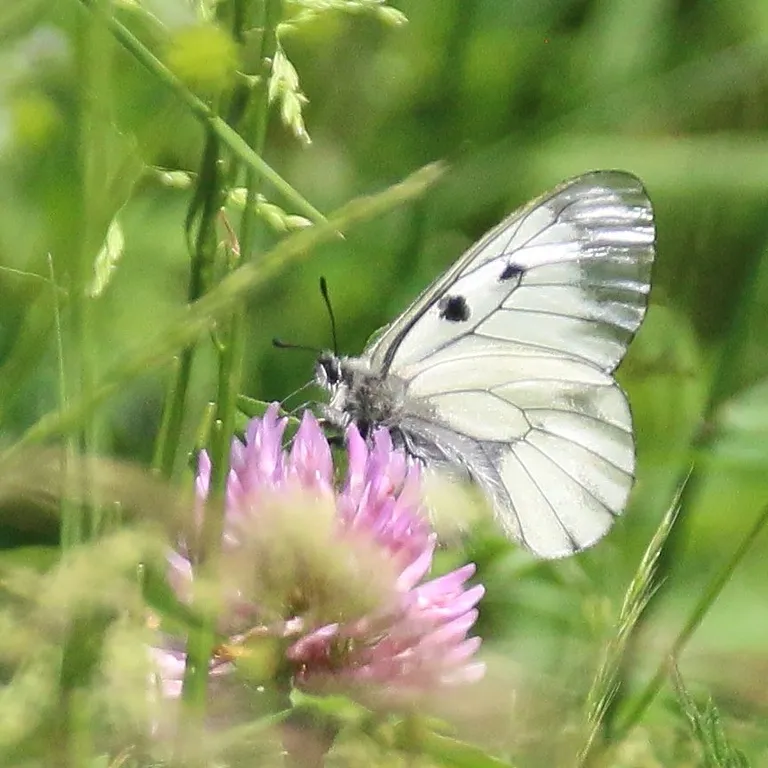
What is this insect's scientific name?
Parnassius mnemosyne
